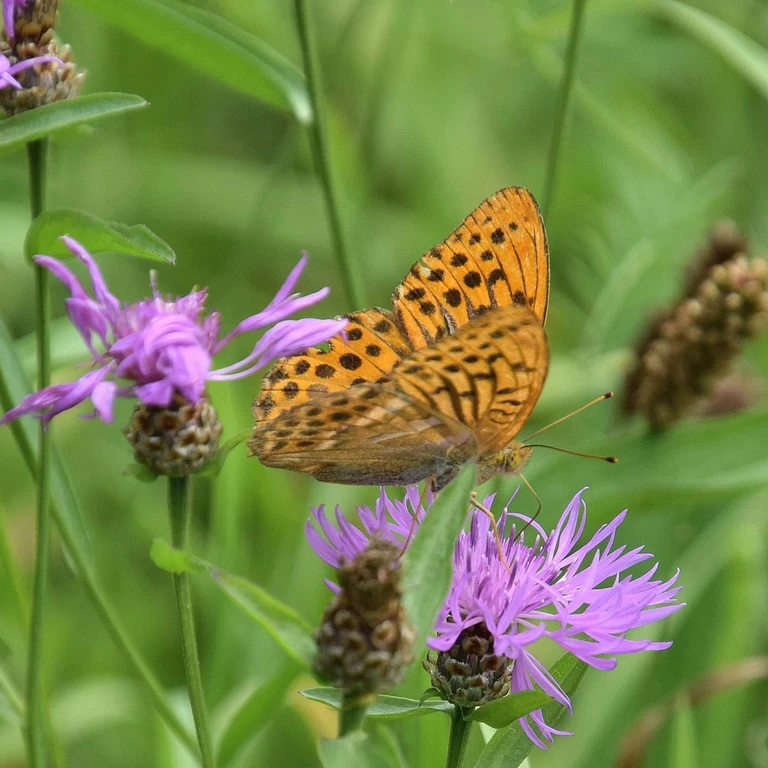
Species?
Argynnis paphia
